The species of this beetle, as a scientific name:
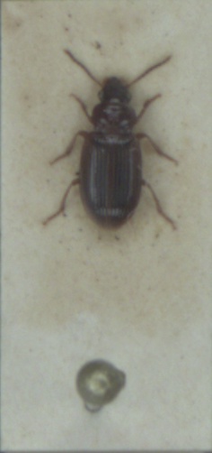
Bradycellus verbasci
